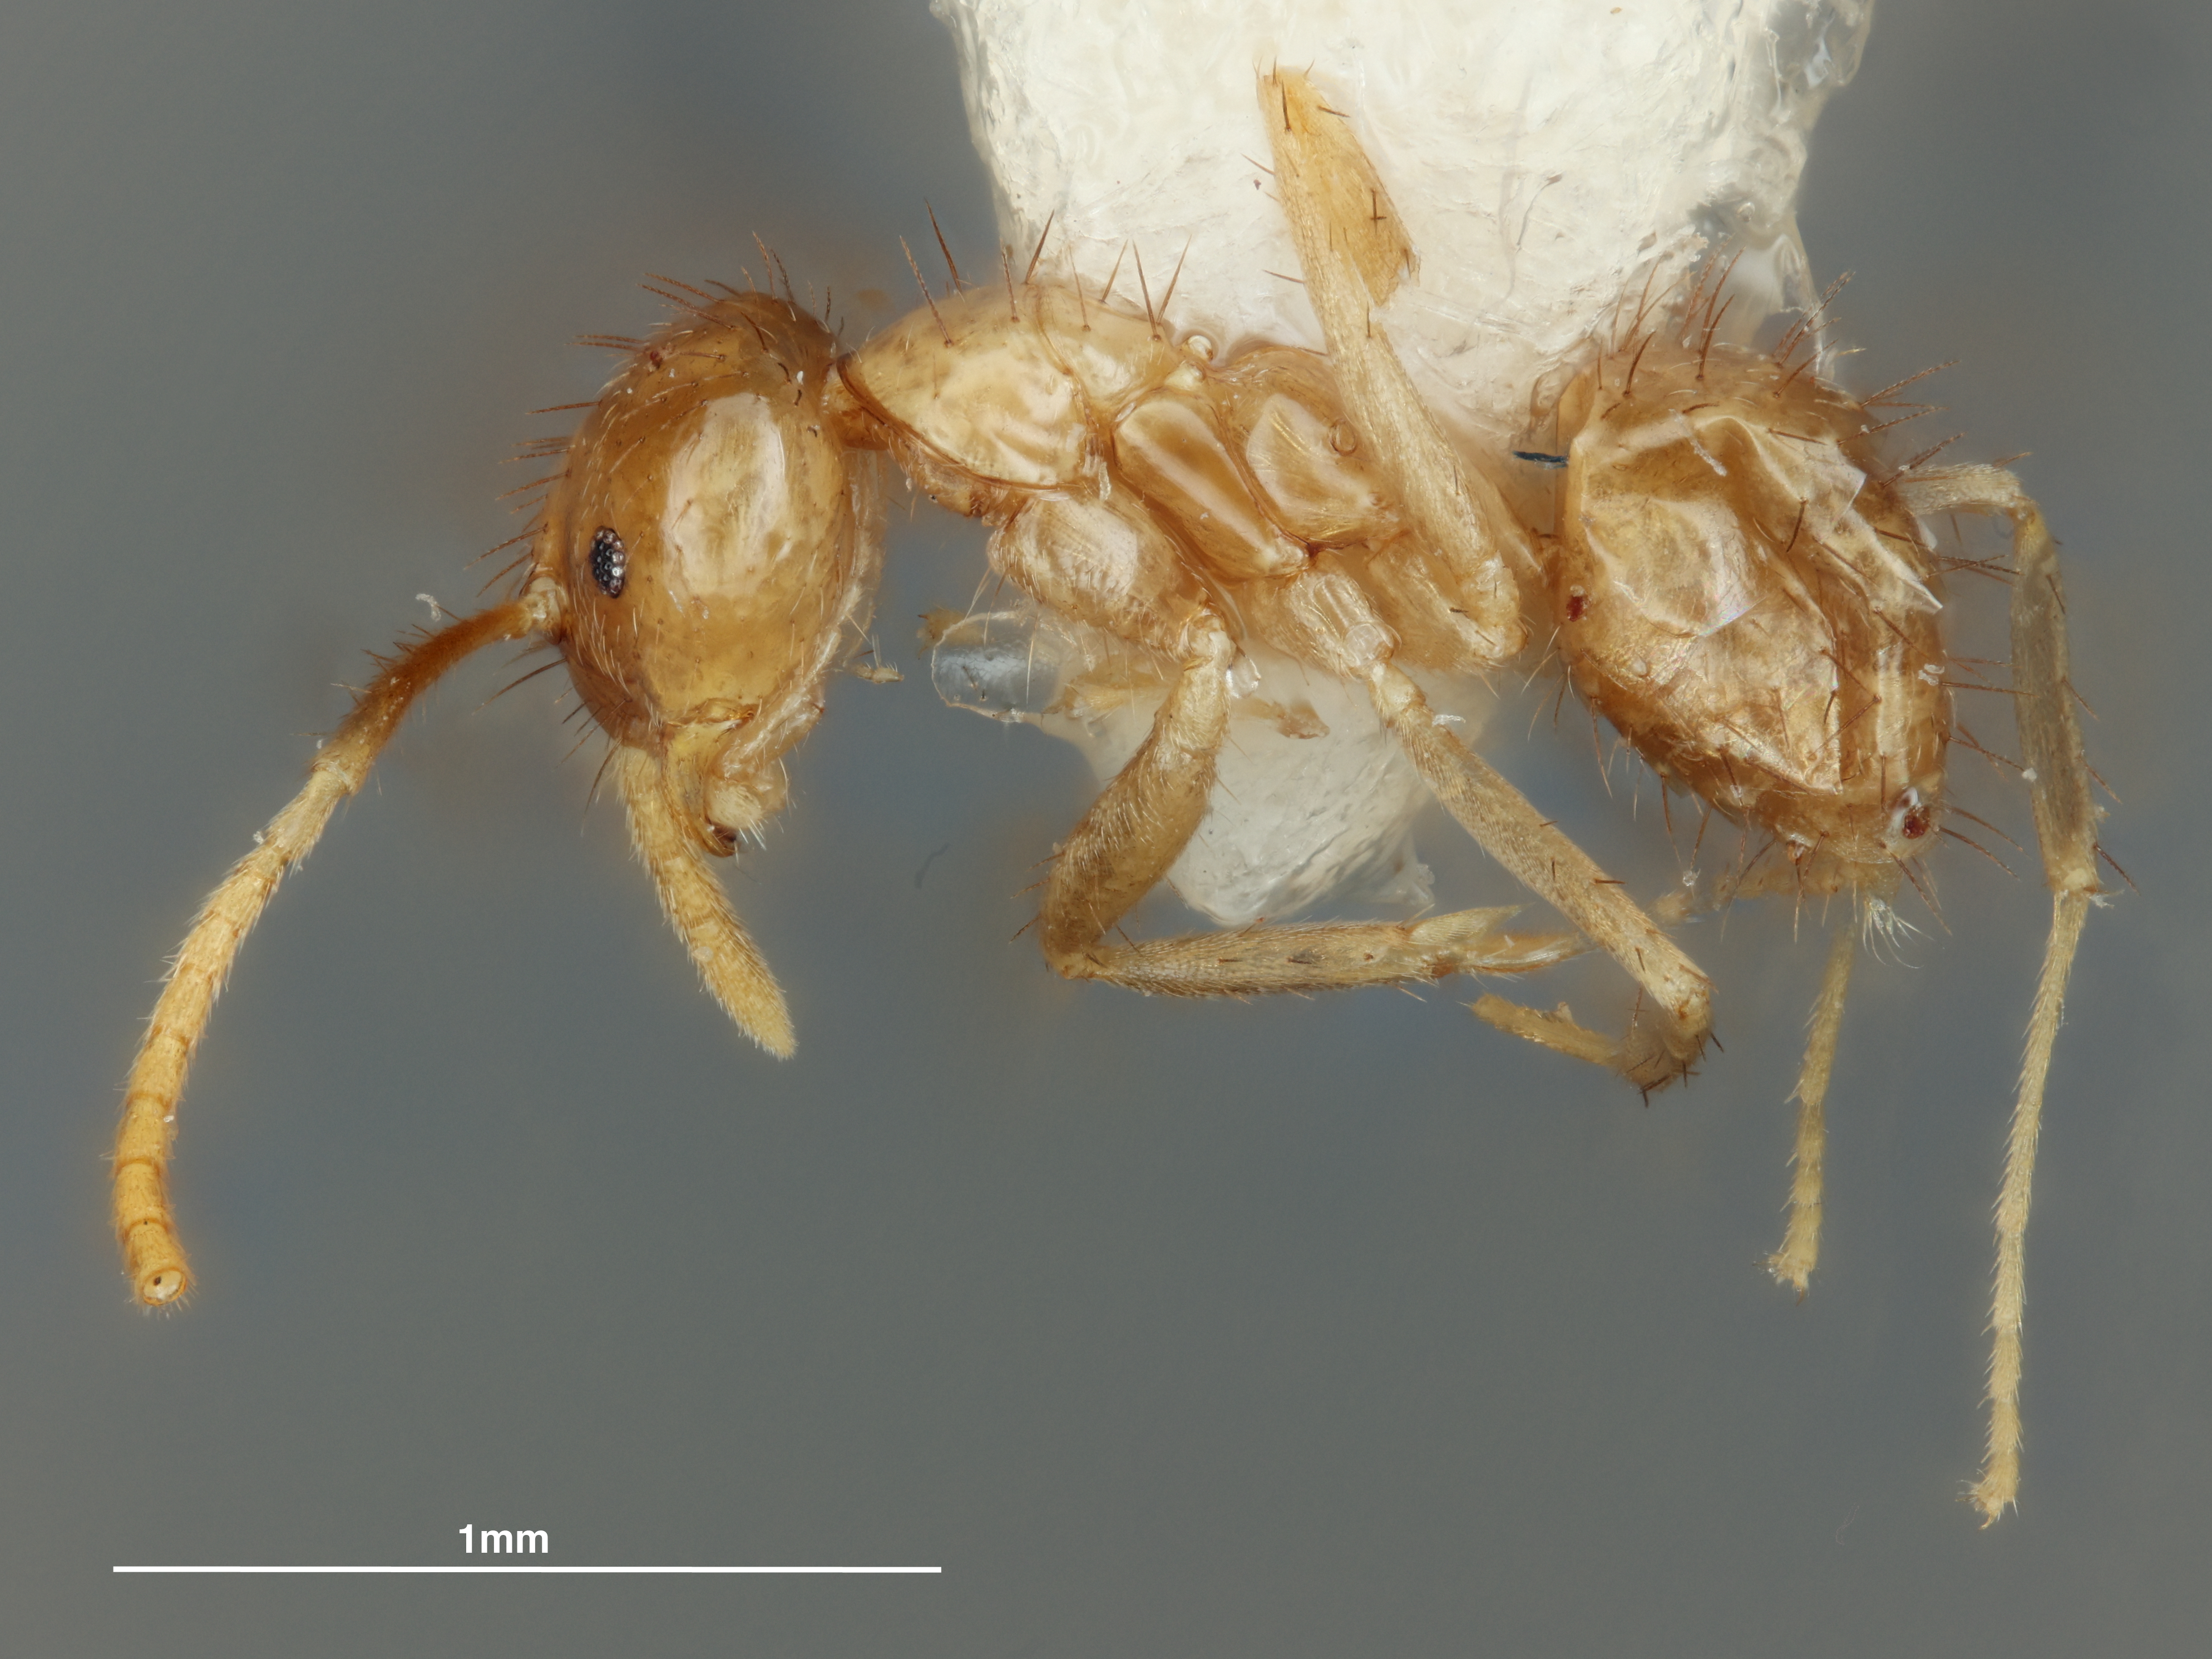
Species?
Nylanderia zaminyops
